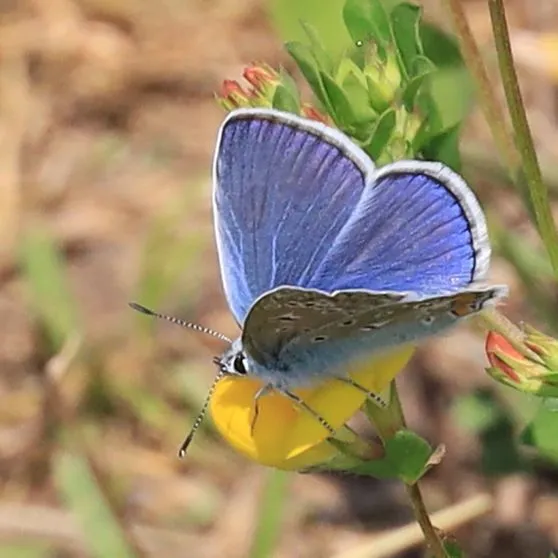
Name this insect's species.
Polyommatus icarus
